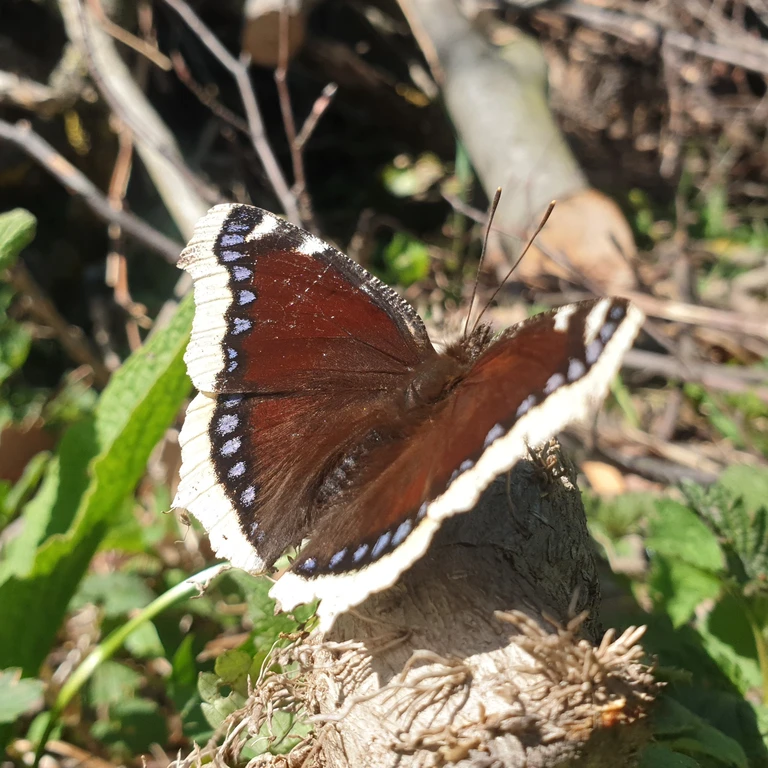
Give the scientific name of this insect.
Nymphalis antiopa
